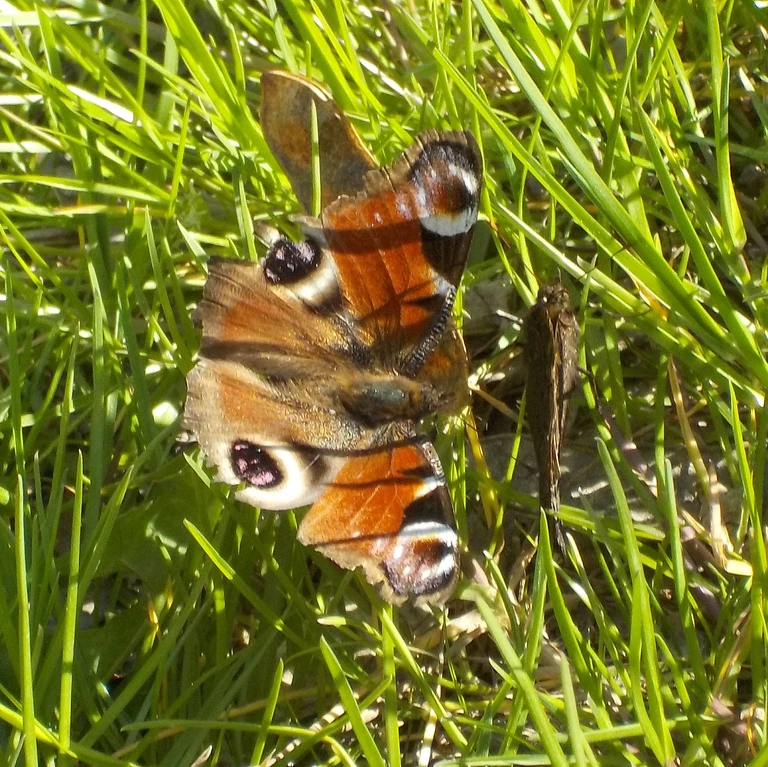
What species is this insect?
Aglais io
